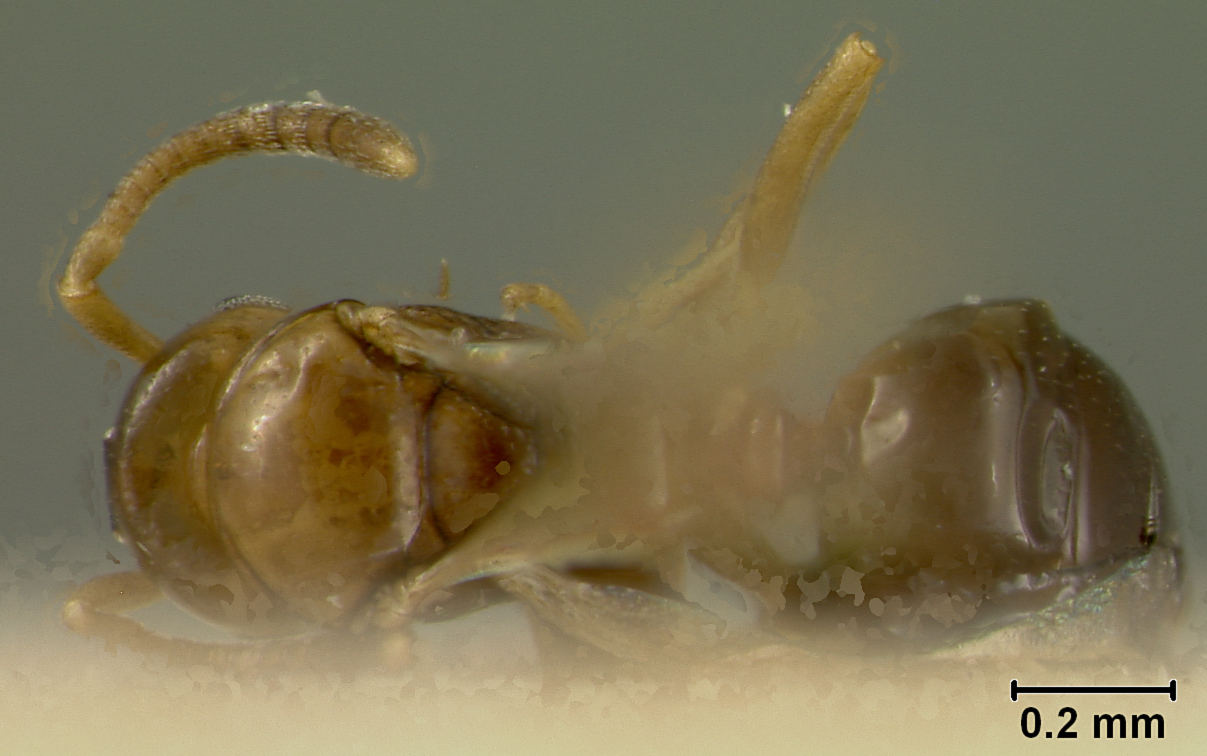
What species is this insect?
Acantholepis foreli
